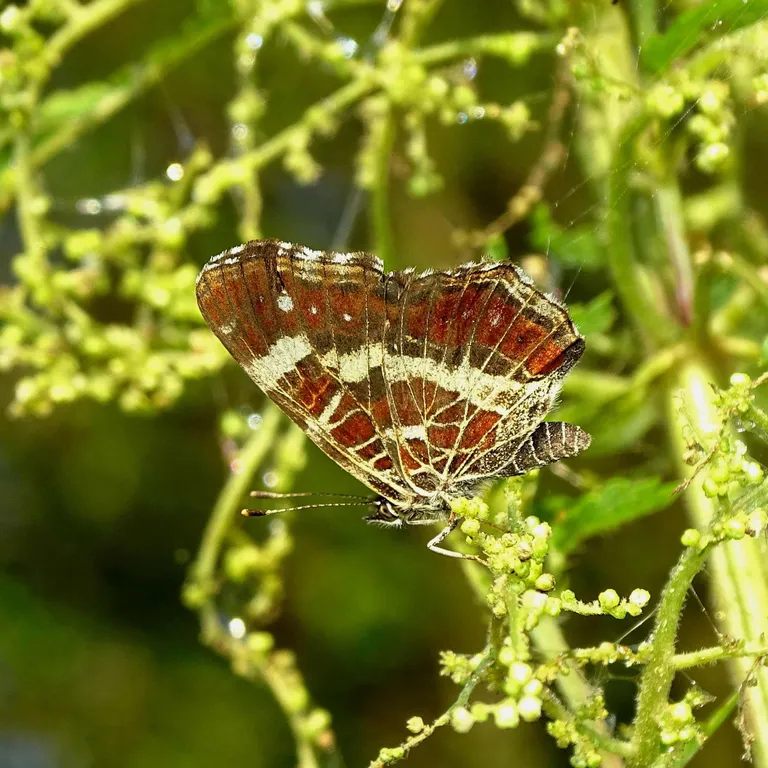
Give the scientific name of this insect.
Araschnia levana
